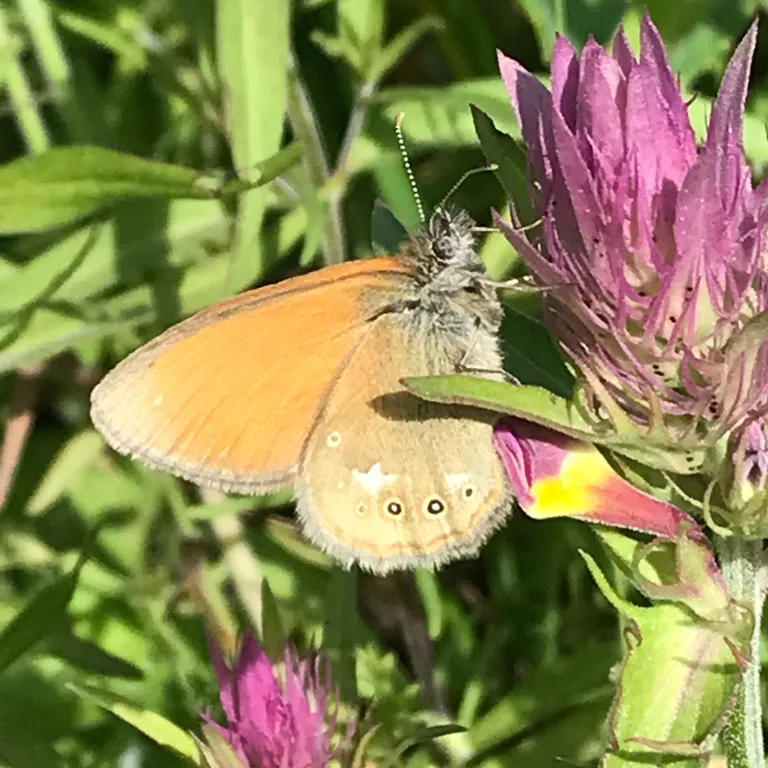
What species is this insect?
Coenonympha glycerion (also Coenonympha iphis)
